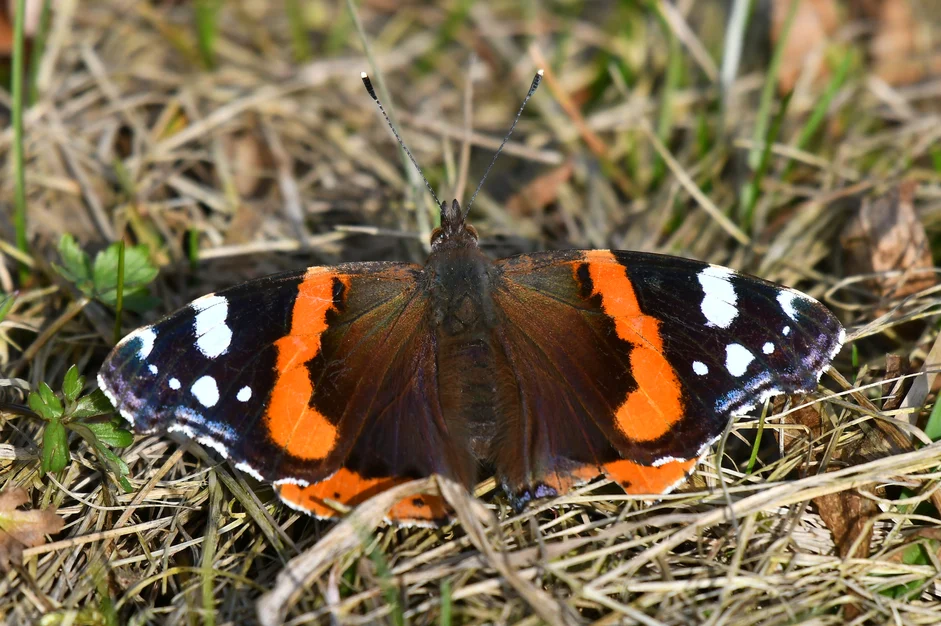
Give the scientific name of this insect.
Vanessa atalanta
